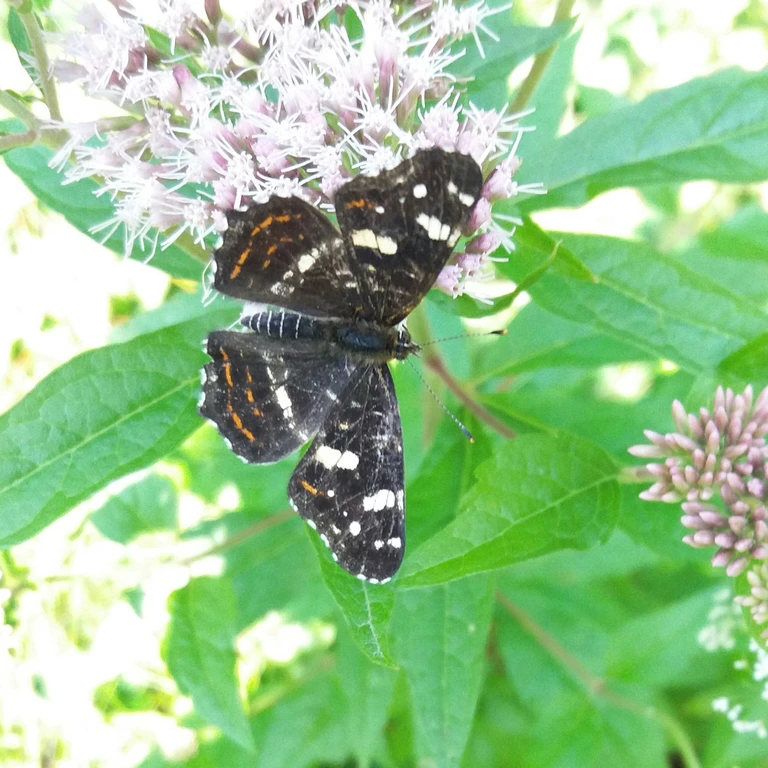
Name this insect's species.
Araschnia levana
